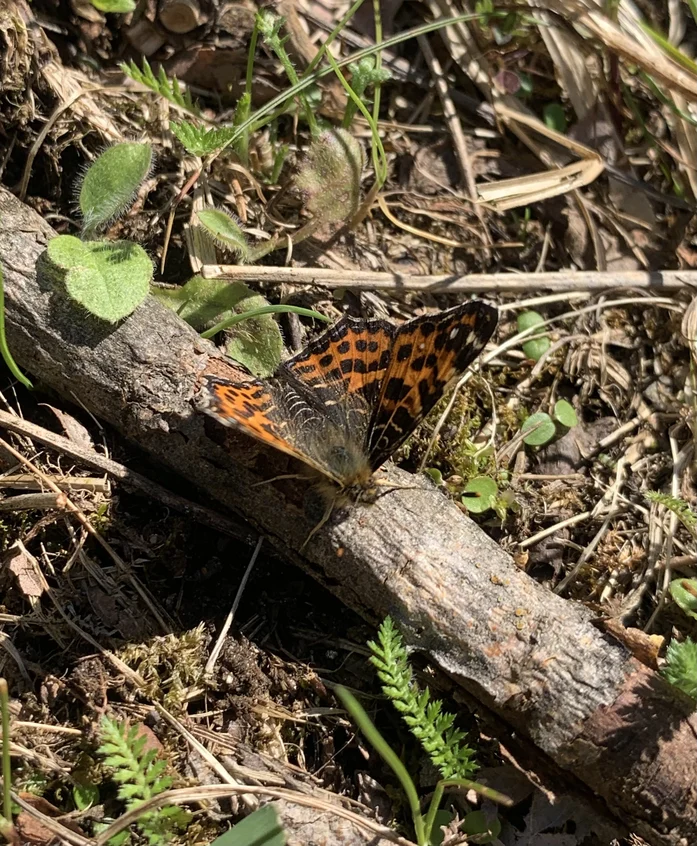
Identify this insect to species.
Araschnia levana
